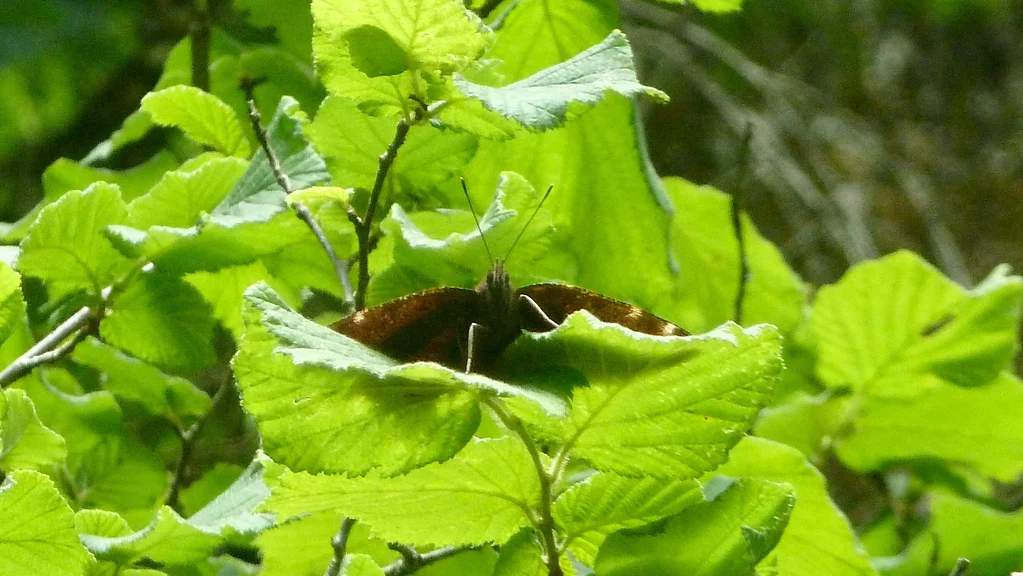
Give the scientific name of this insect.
Nymphalis antiopa
